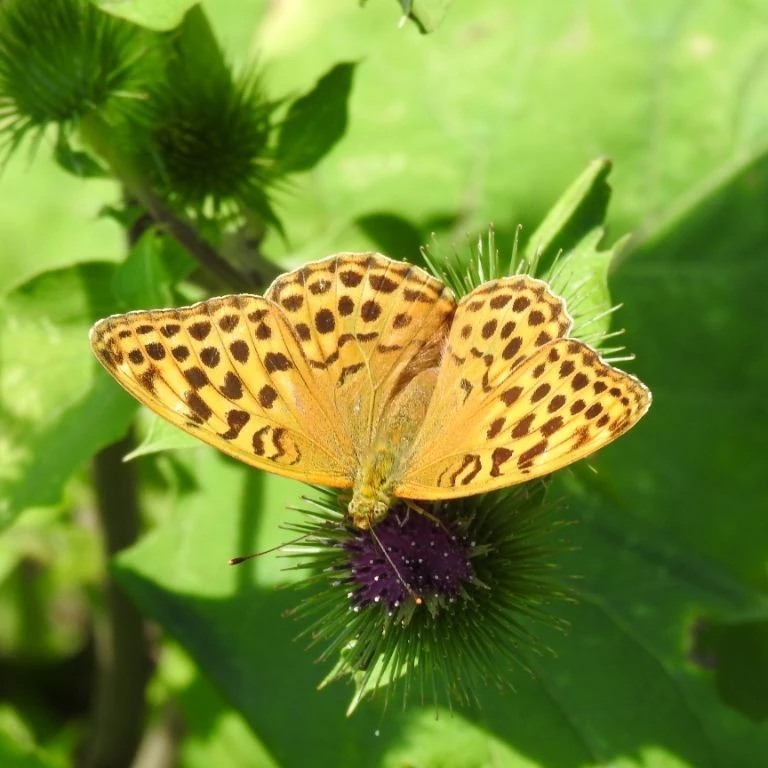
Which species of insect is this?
Argynnis paphia
